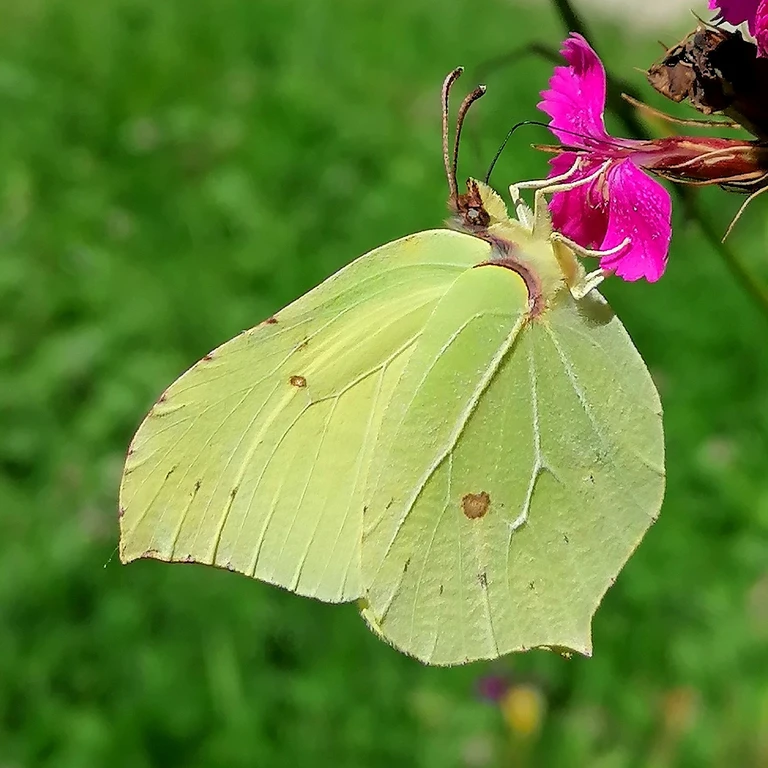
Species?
Gonepteryx rhamni
